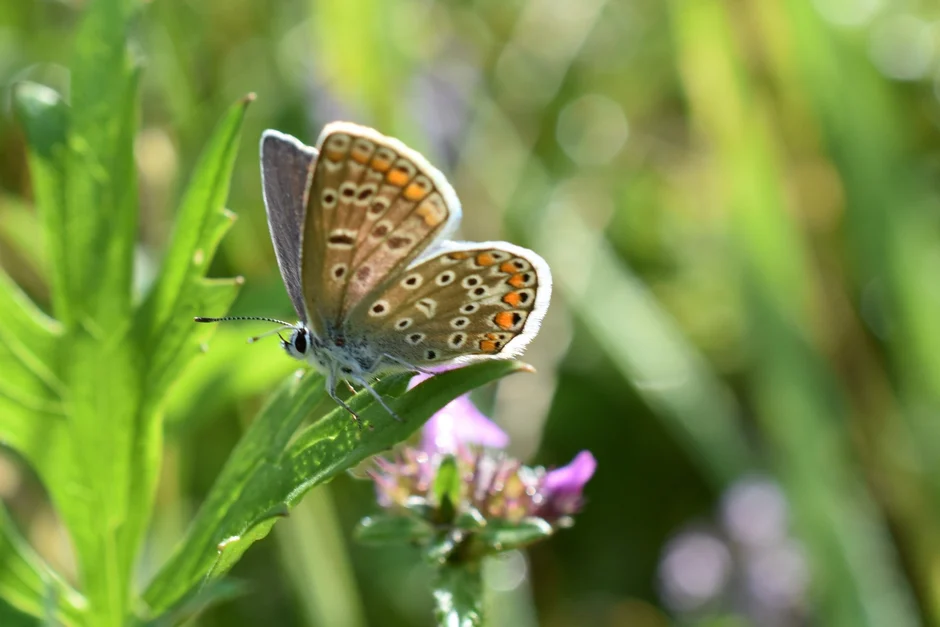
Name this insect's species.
Polyommatus icarus
